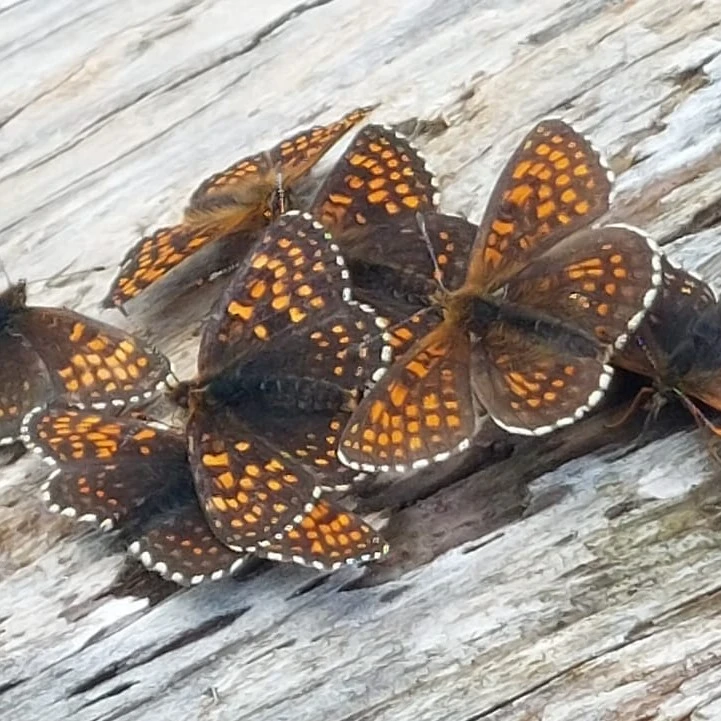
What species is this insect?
Melitaea diamina
